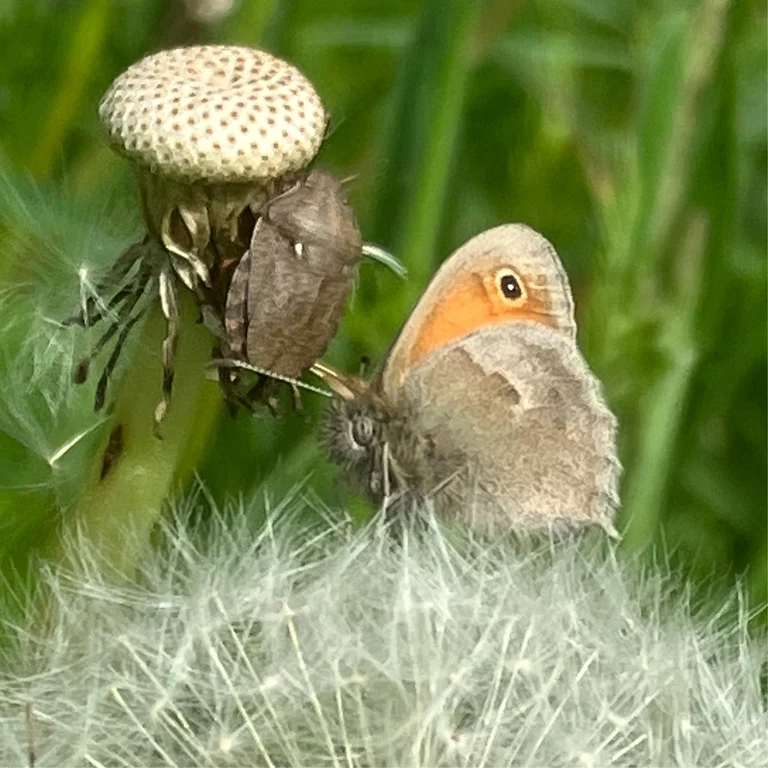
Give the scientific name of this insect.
Coenonympha pamphilus
